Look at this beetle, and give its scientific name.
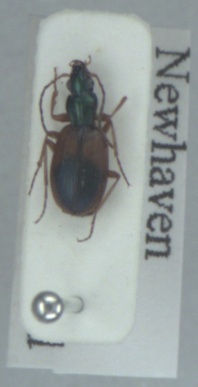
Anchomenus dorsalis
